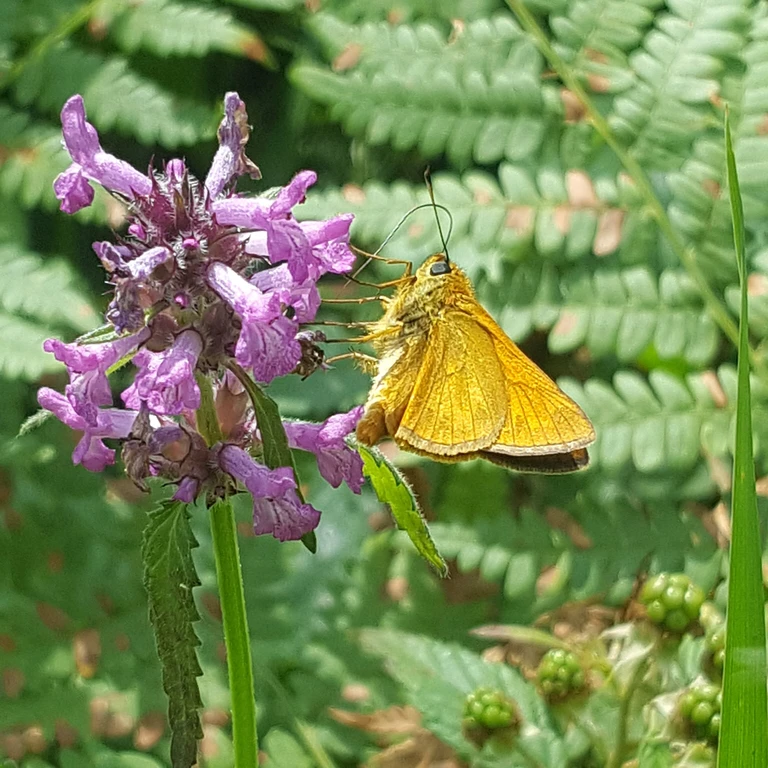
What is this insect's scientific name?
Ochlodes sylvanus (also Ochlodes venata)
